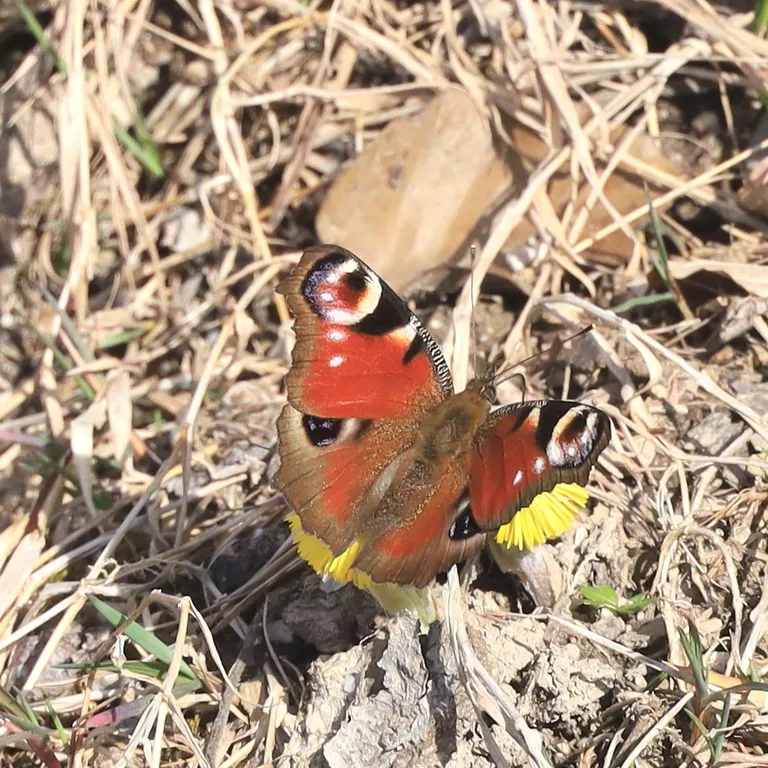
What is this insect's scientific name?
Aglais io
